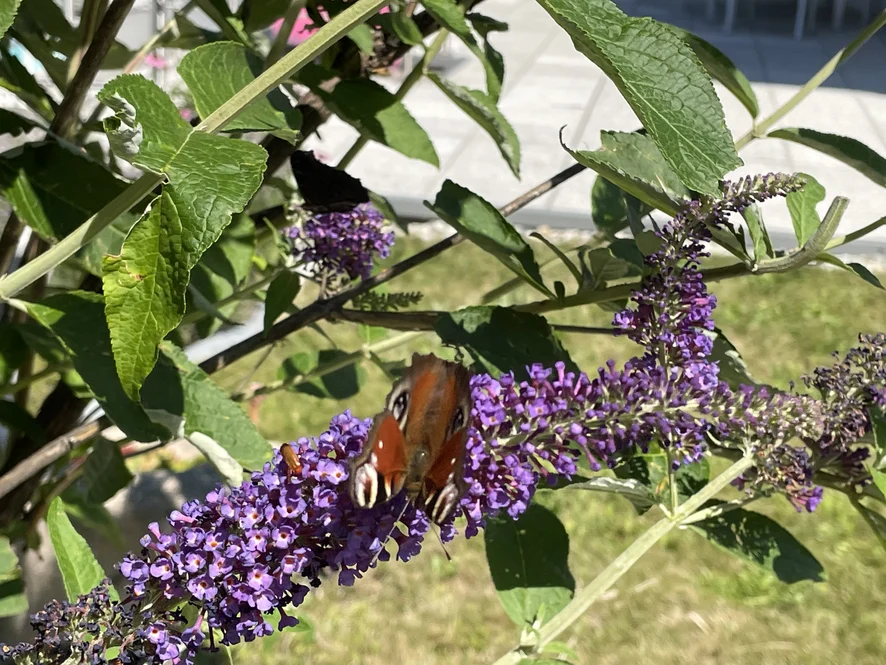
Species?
Aglais io
